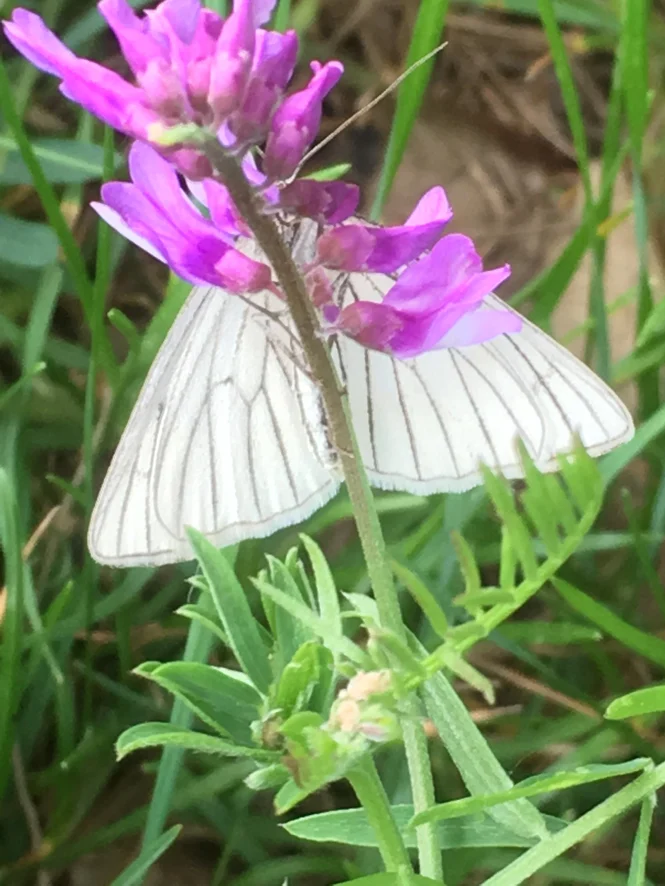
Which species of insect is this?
Siona lineata
